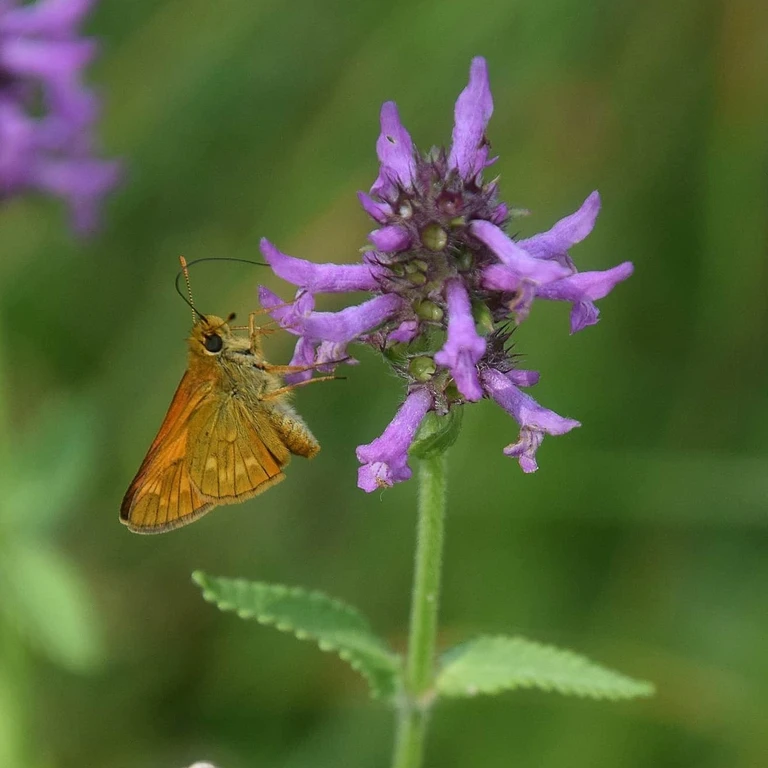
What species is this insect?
Ochlodes sylvanus (also Ochlodes venata)
